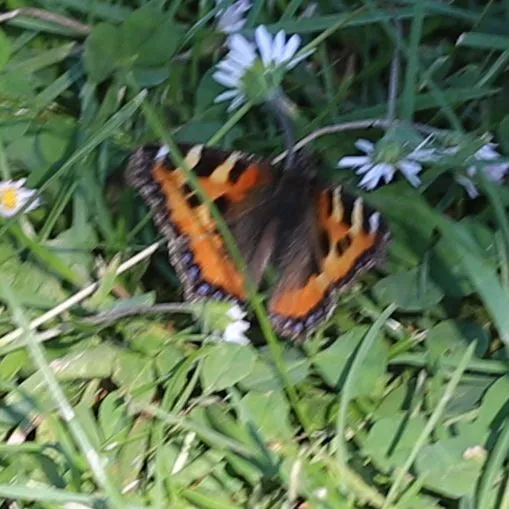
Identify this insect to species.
Aglais urticae
